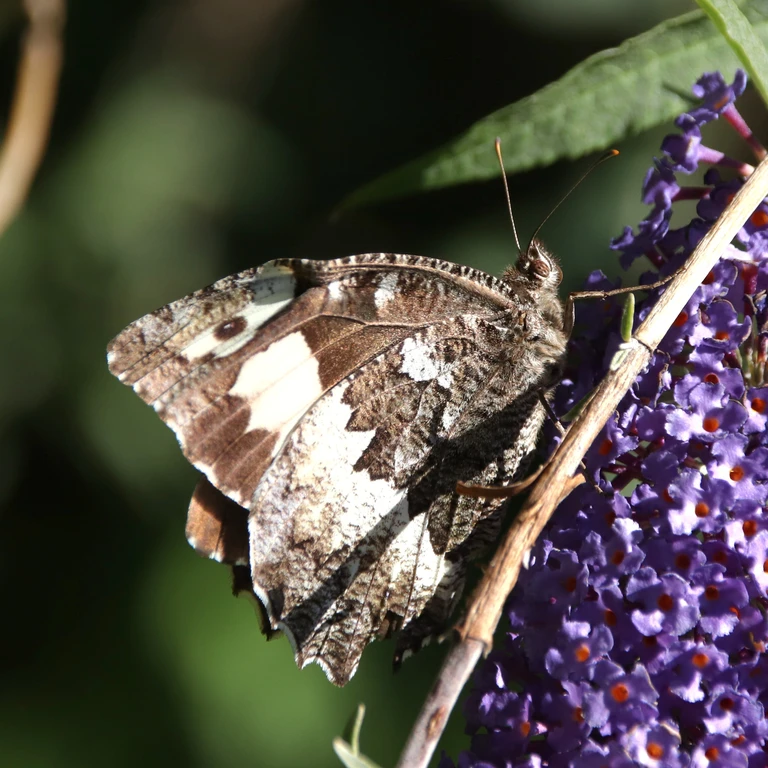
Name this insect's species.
Brintesia circe
